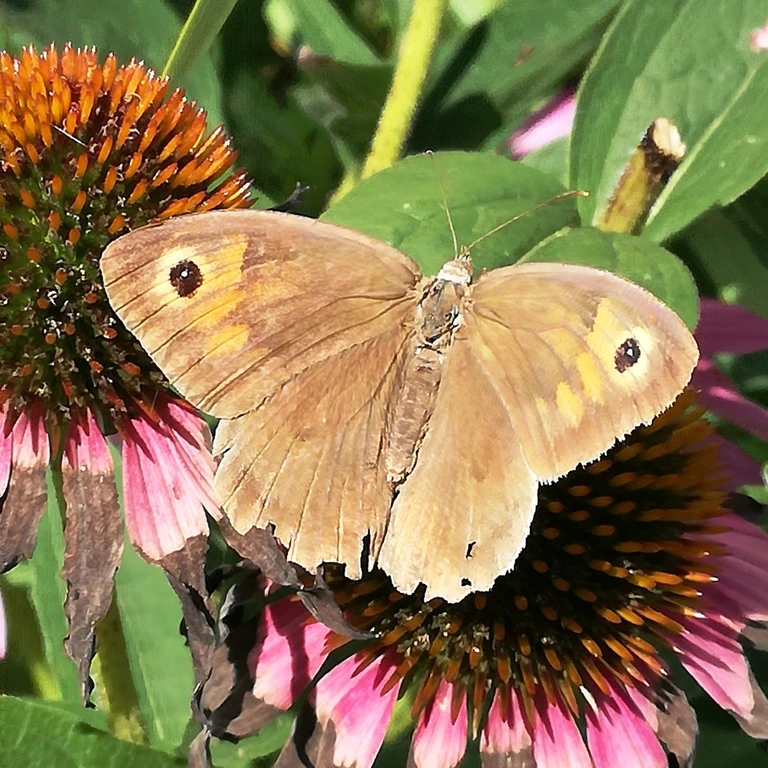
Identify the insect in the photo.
Maniola jurtina
